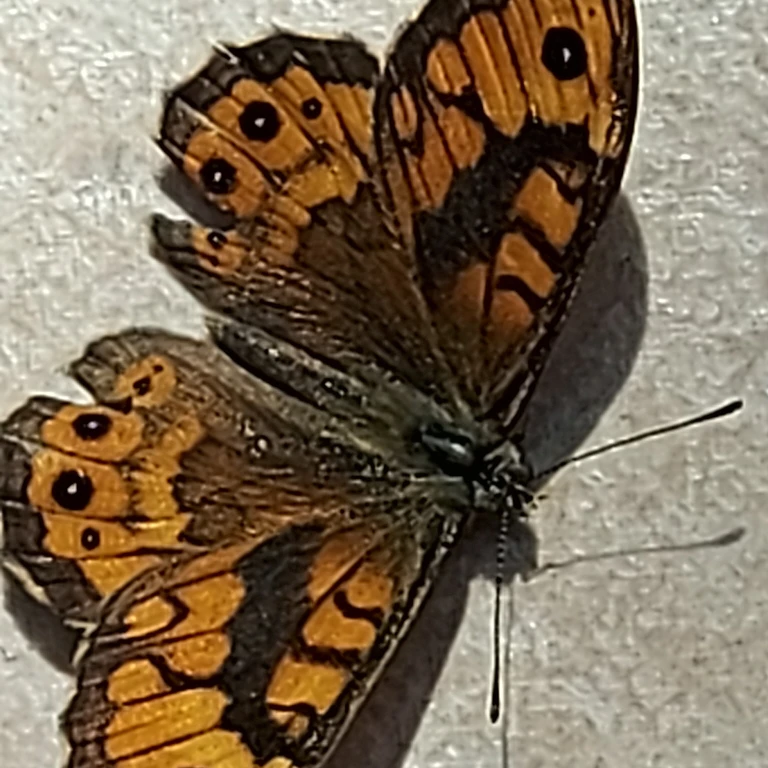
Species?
Lasiommata megera (also Pararge megera)
